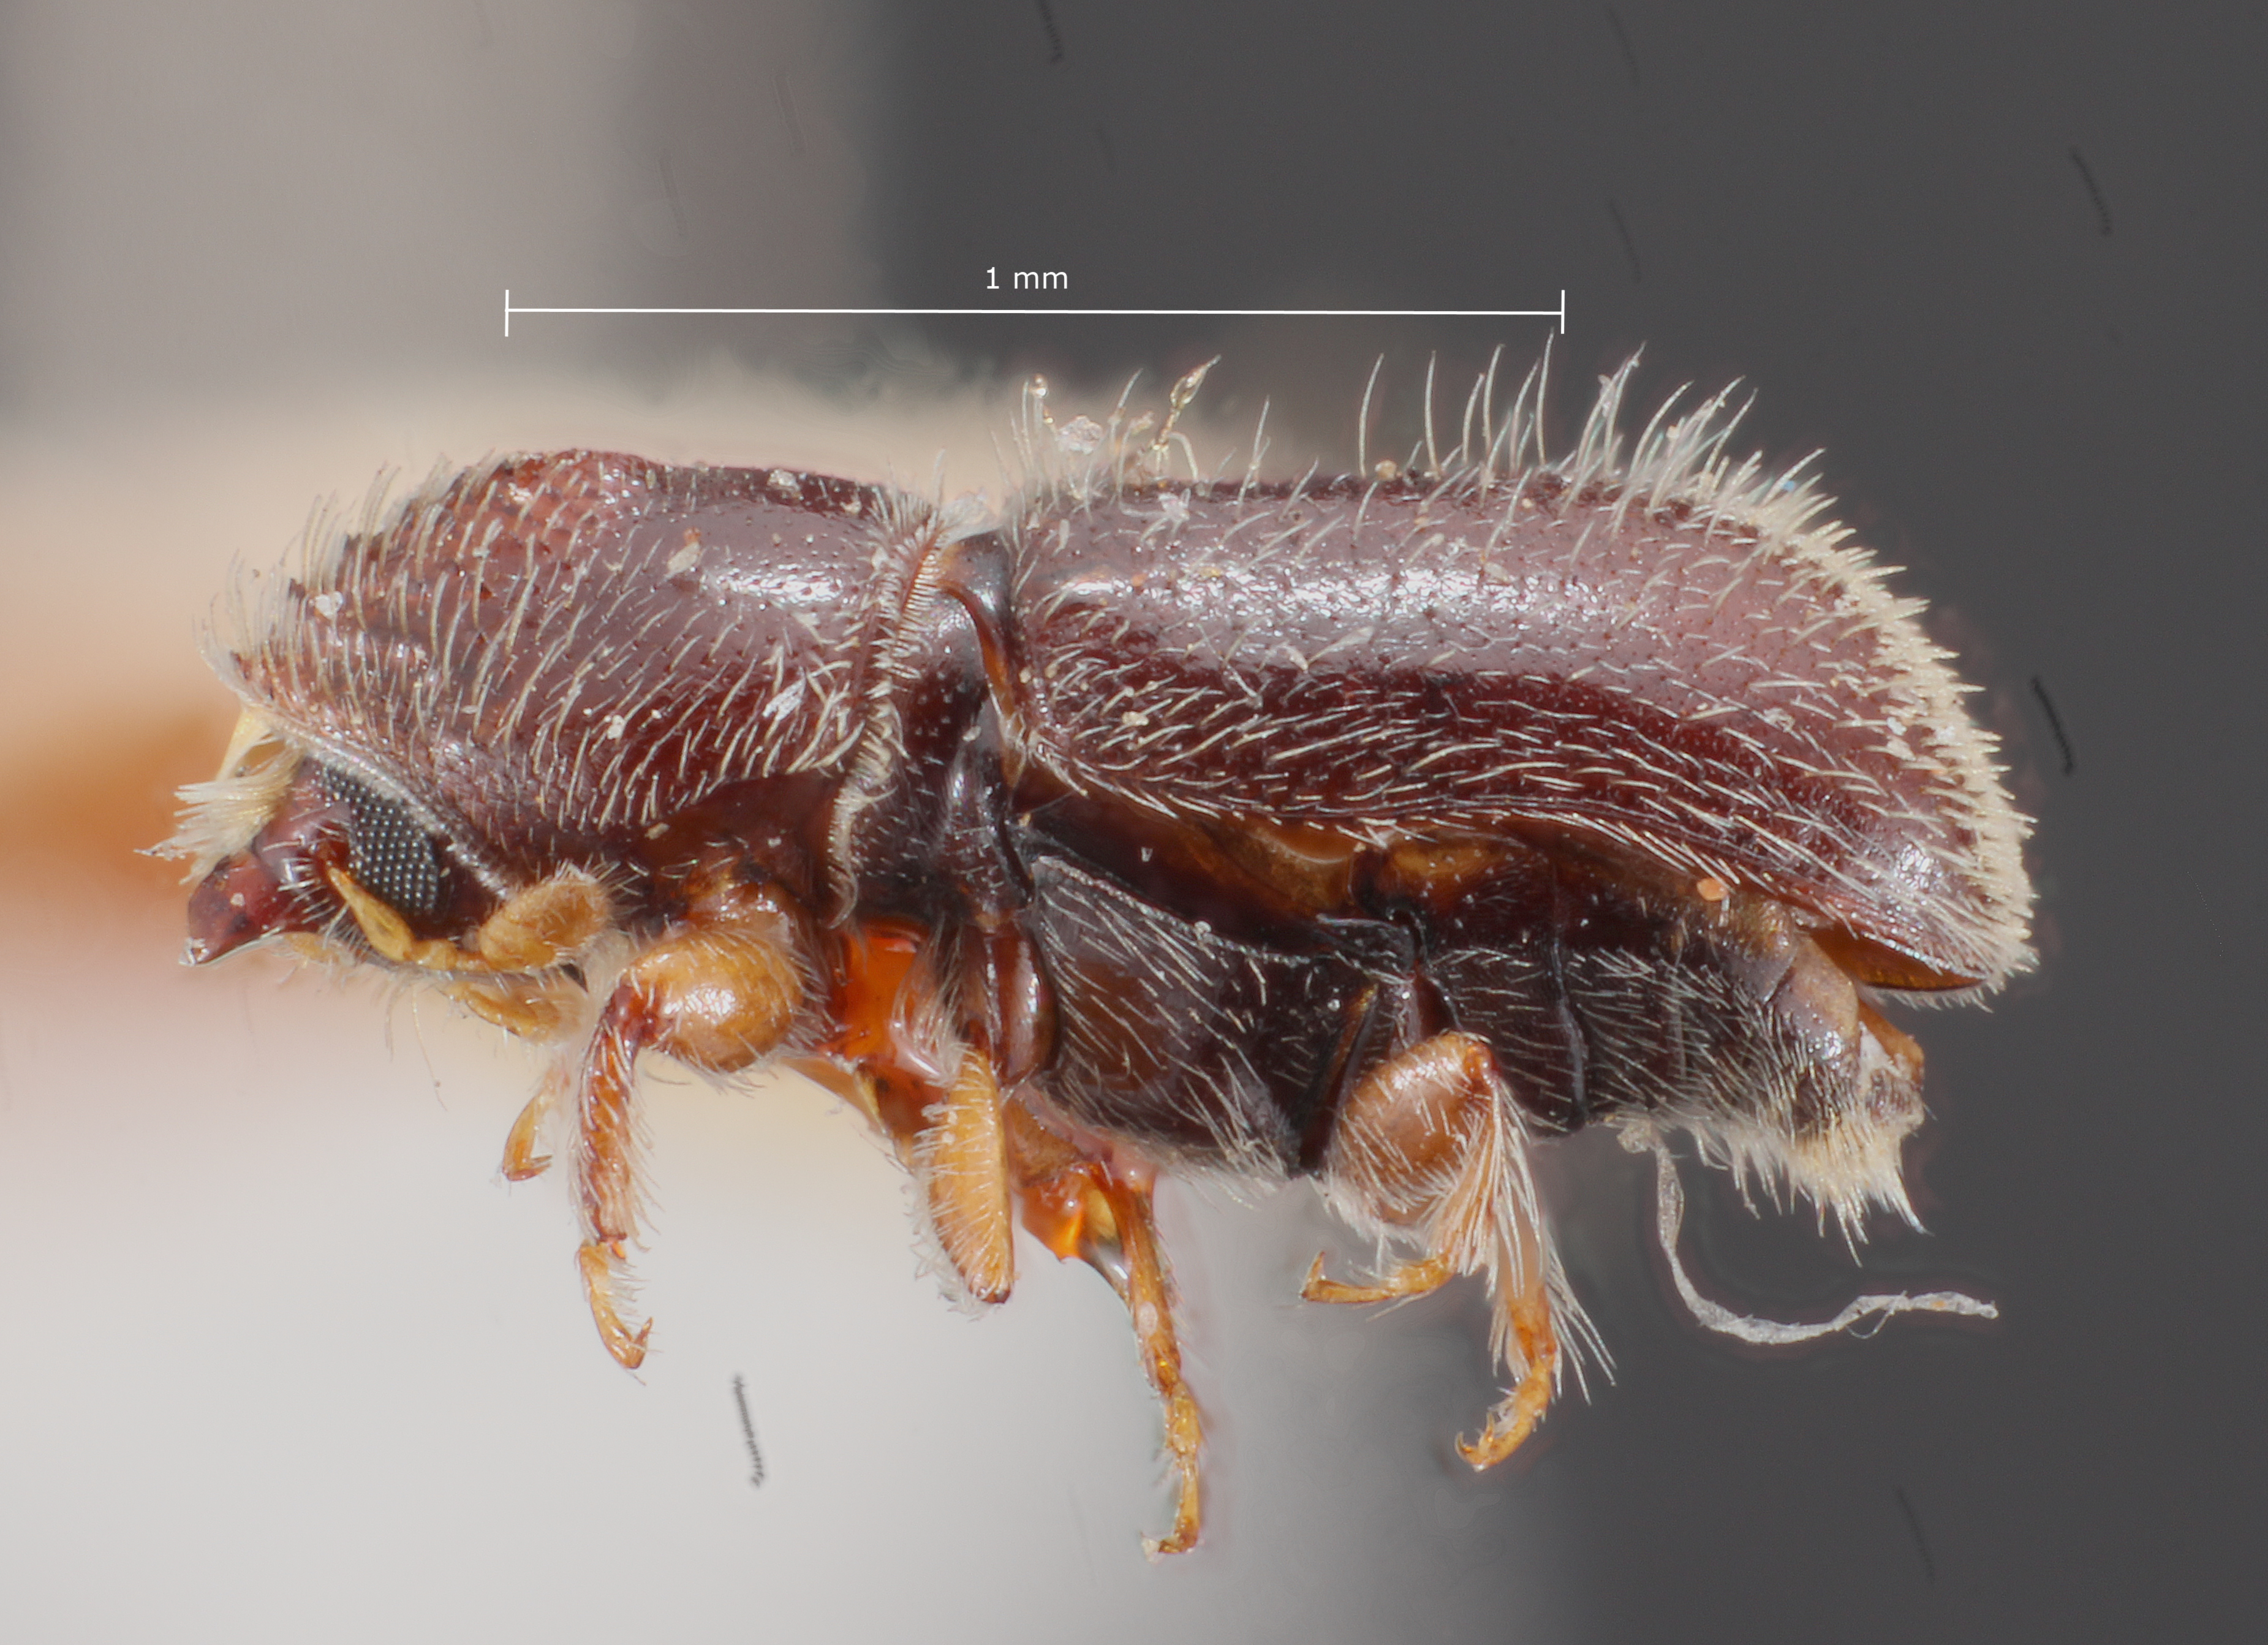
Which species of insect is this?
Pseudopityophthorus pubesens
